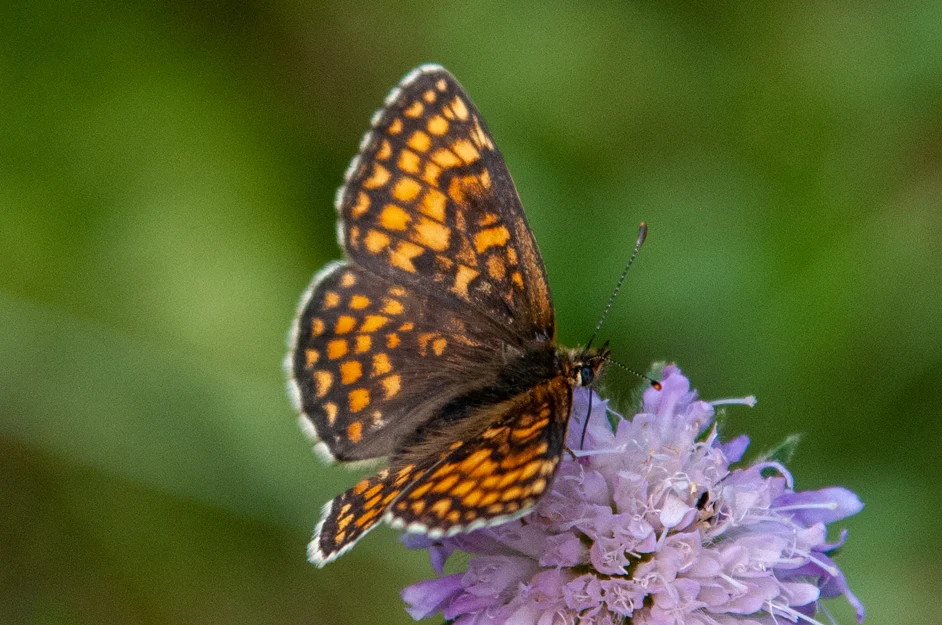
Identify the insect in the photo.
Melitaea athalia
